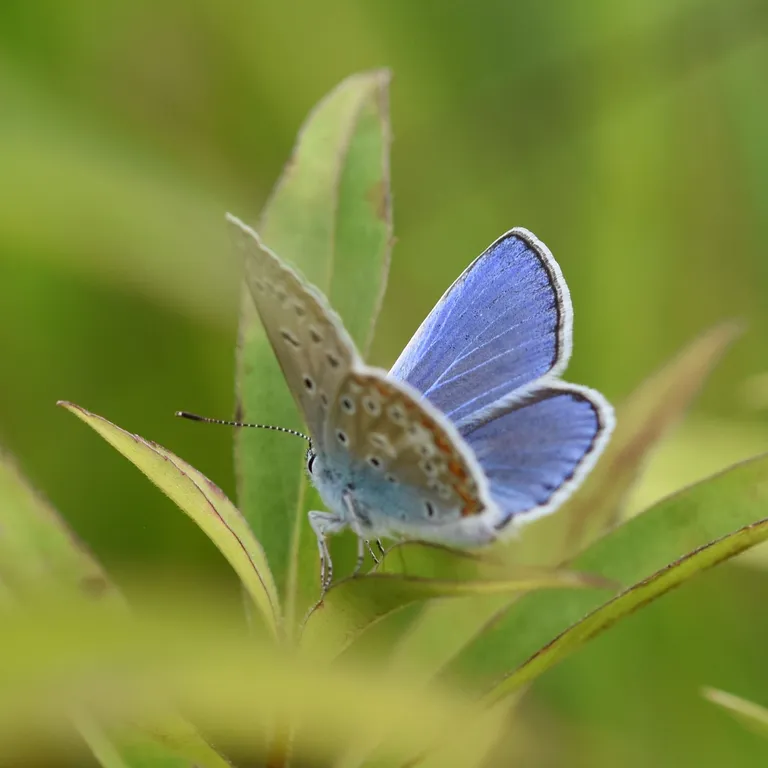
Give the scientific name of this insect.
Polyommatus icarus
